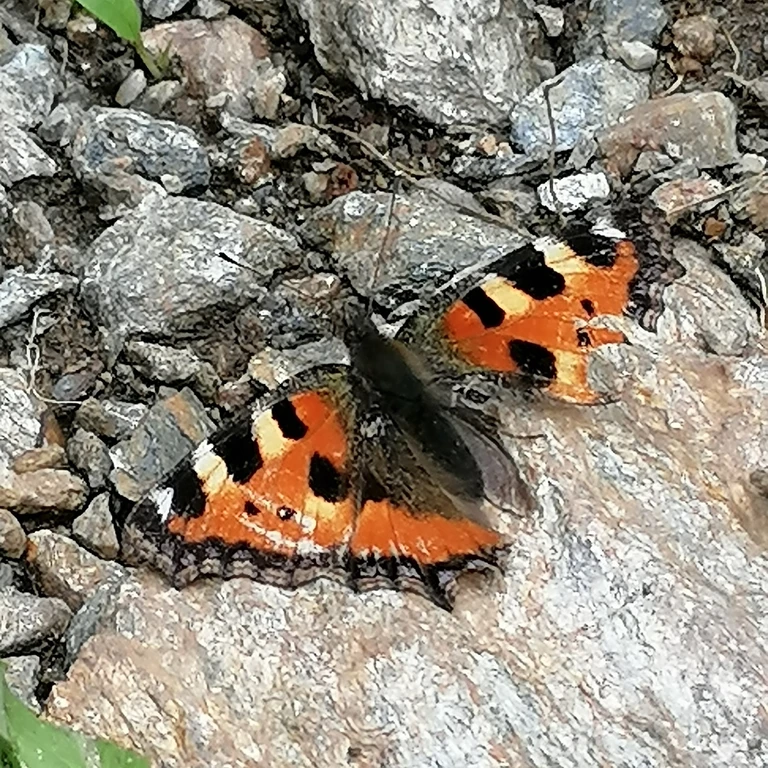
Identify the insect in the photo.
Aglais urticae
